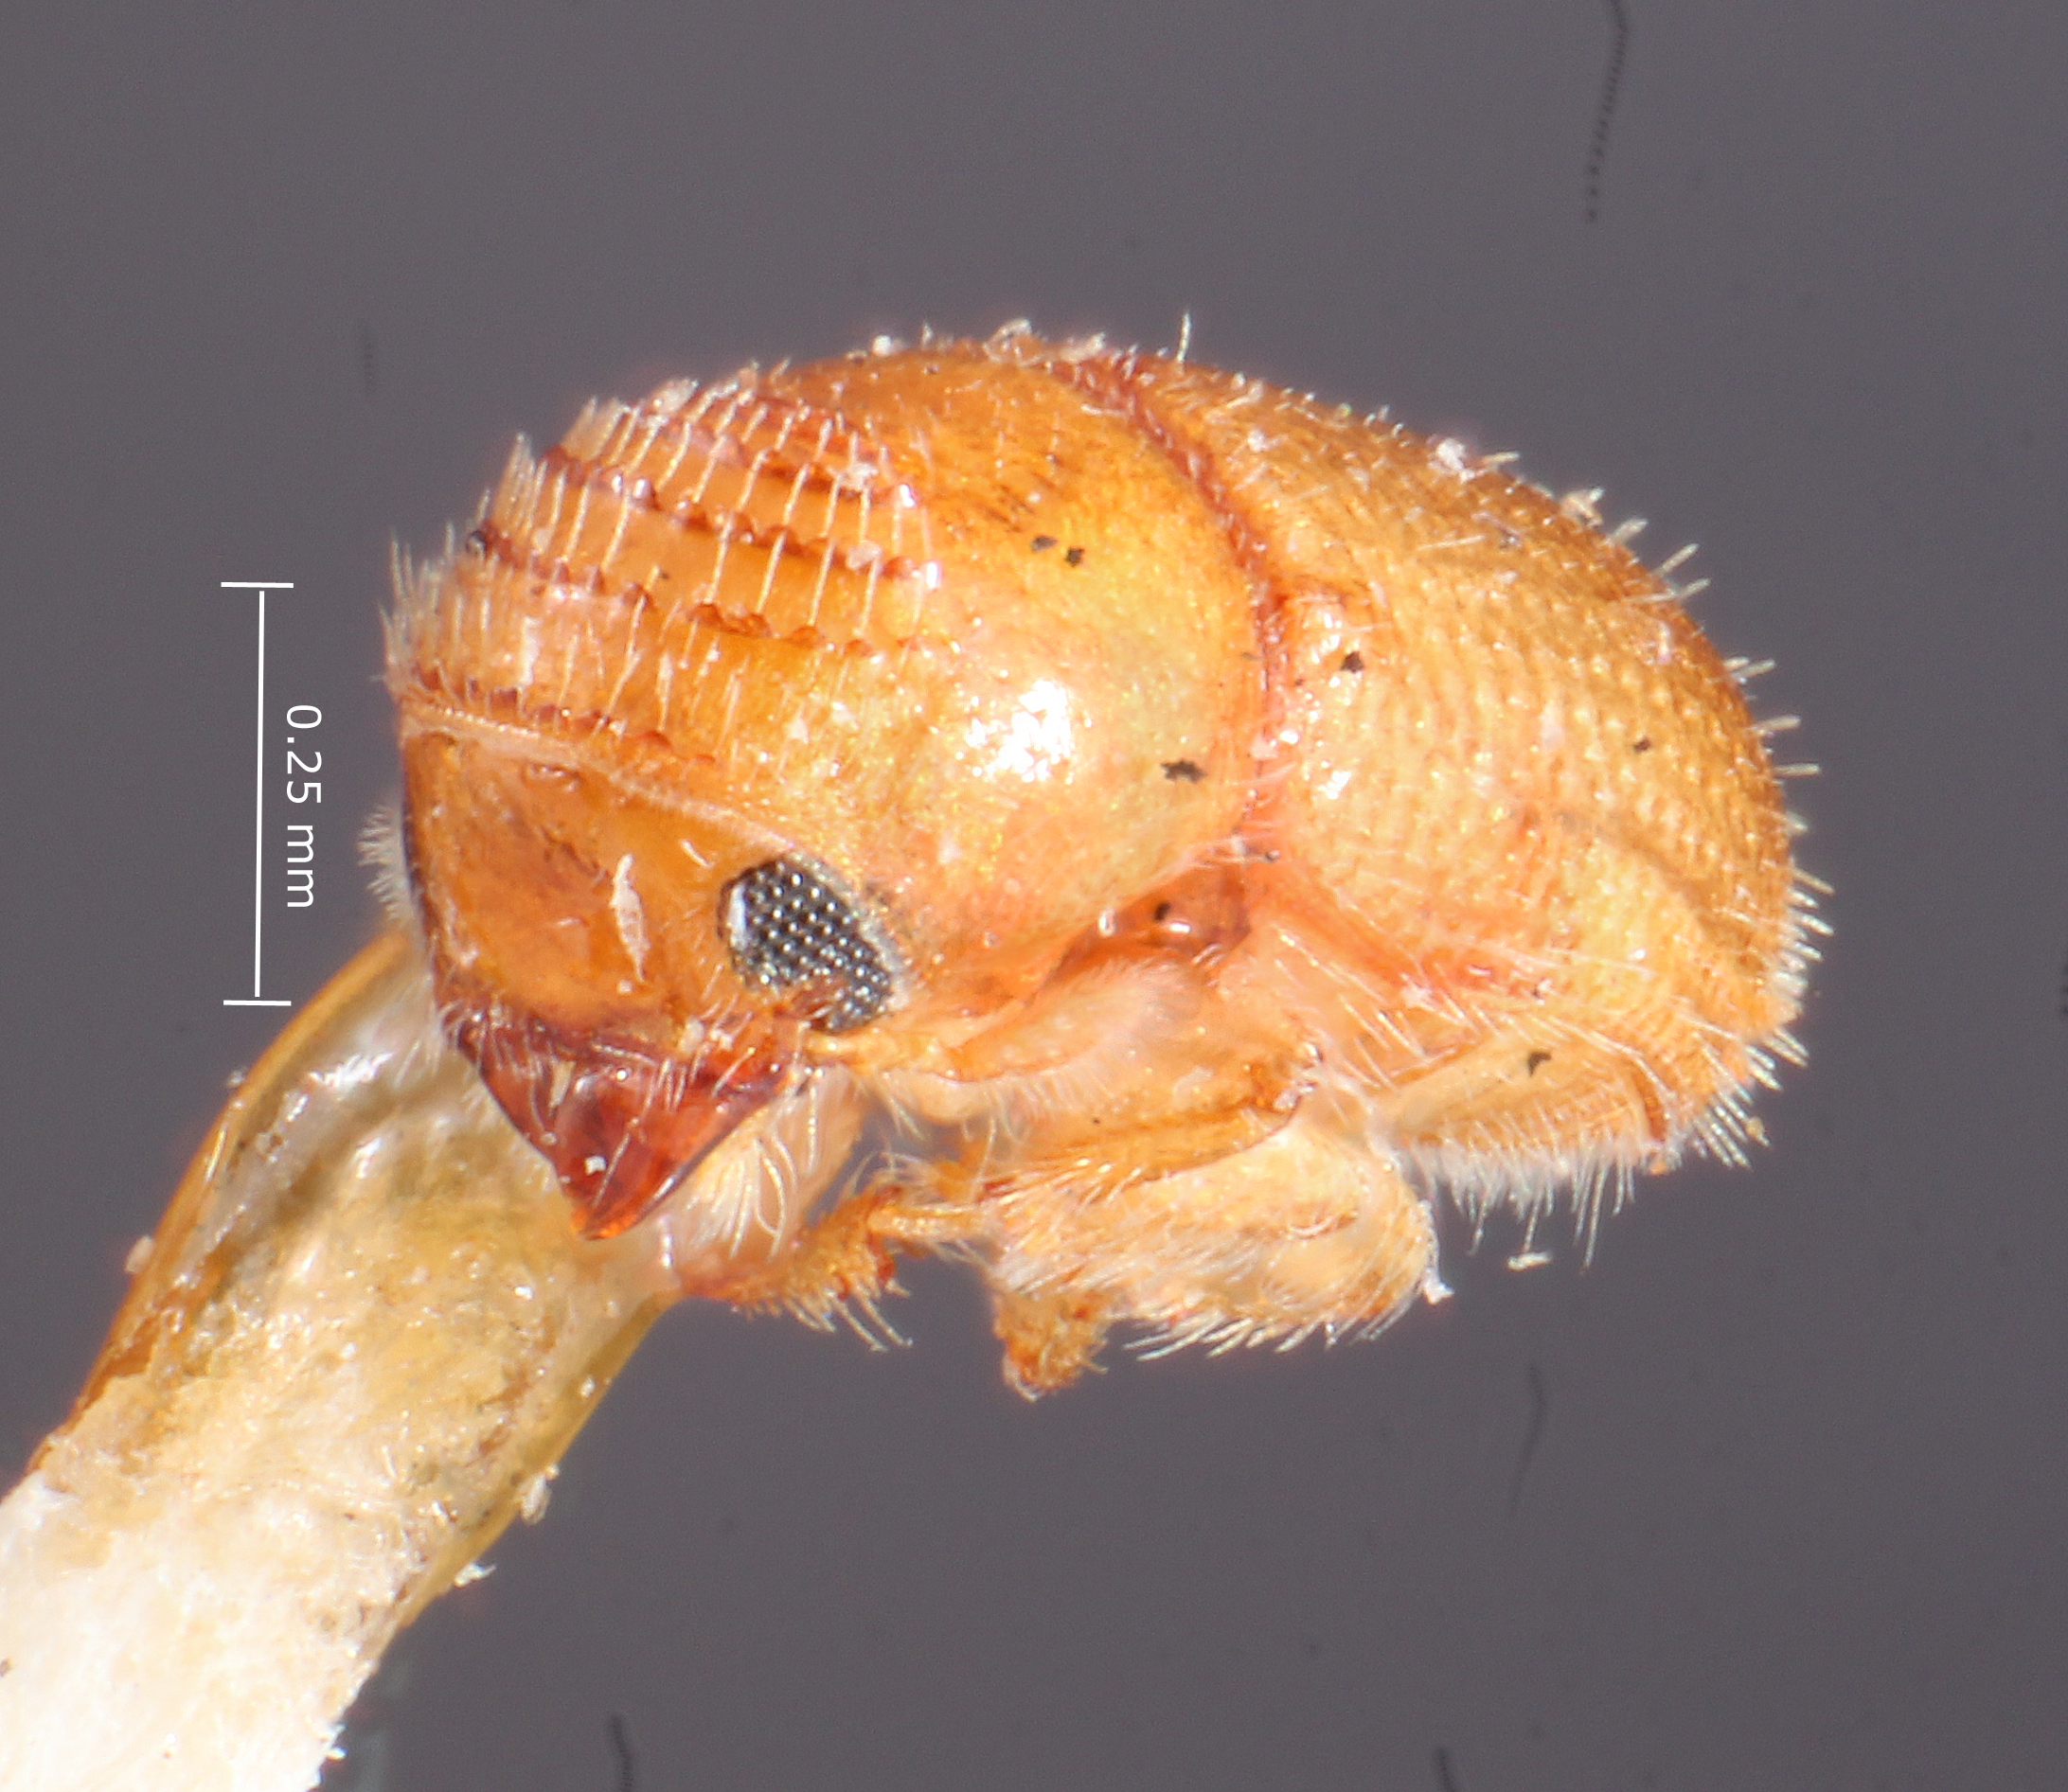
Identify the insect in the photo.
Pityophthorus regularis
